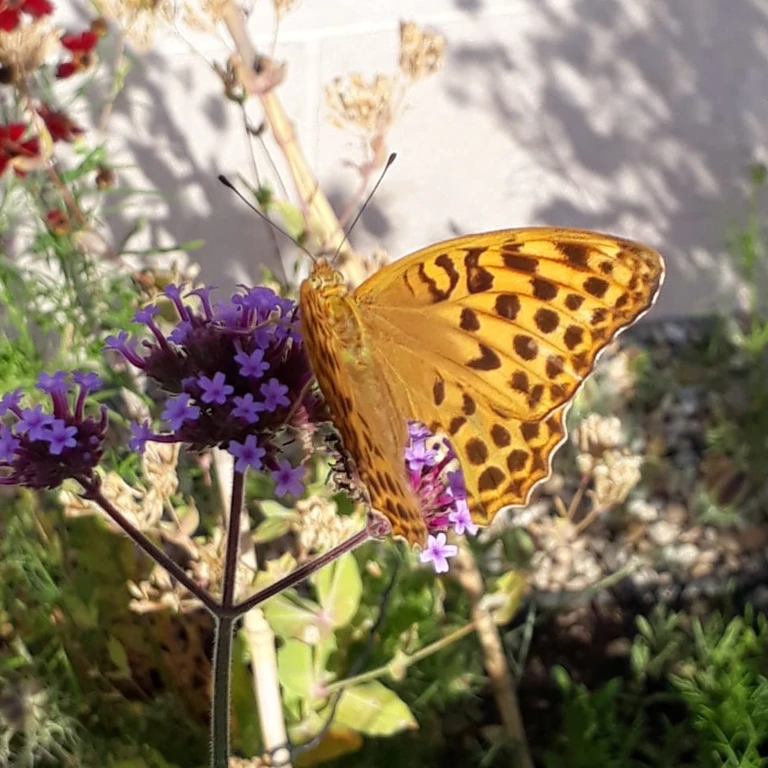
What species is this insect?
Argynnis paphia
